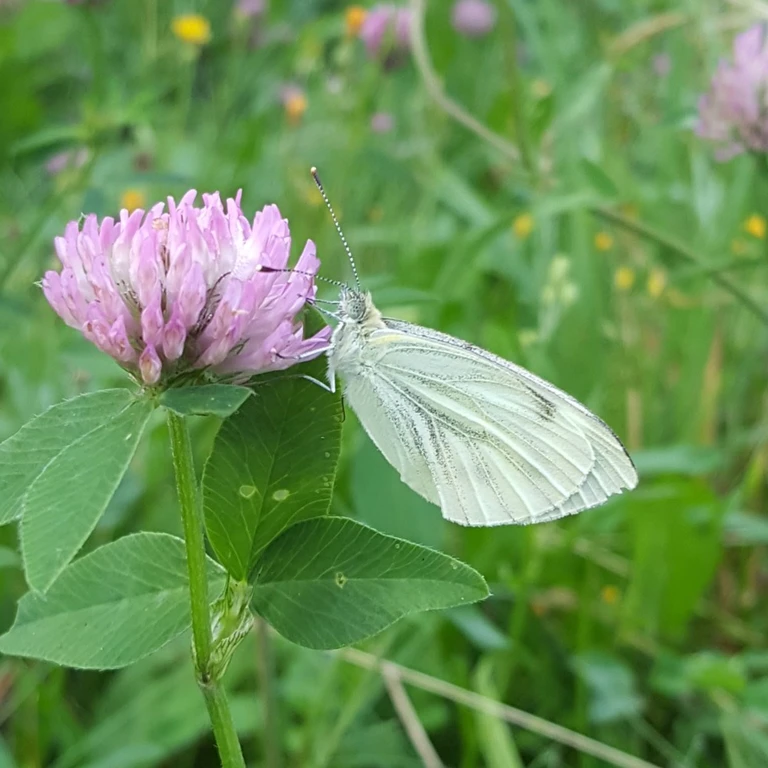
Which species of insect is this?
Pieris napi
